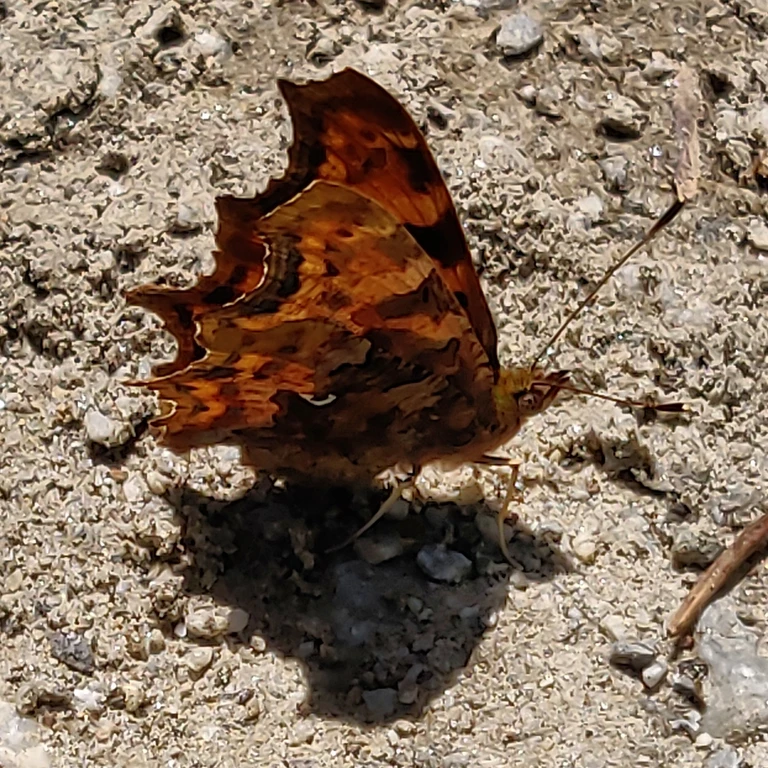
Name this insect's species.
Polygonia c-album
